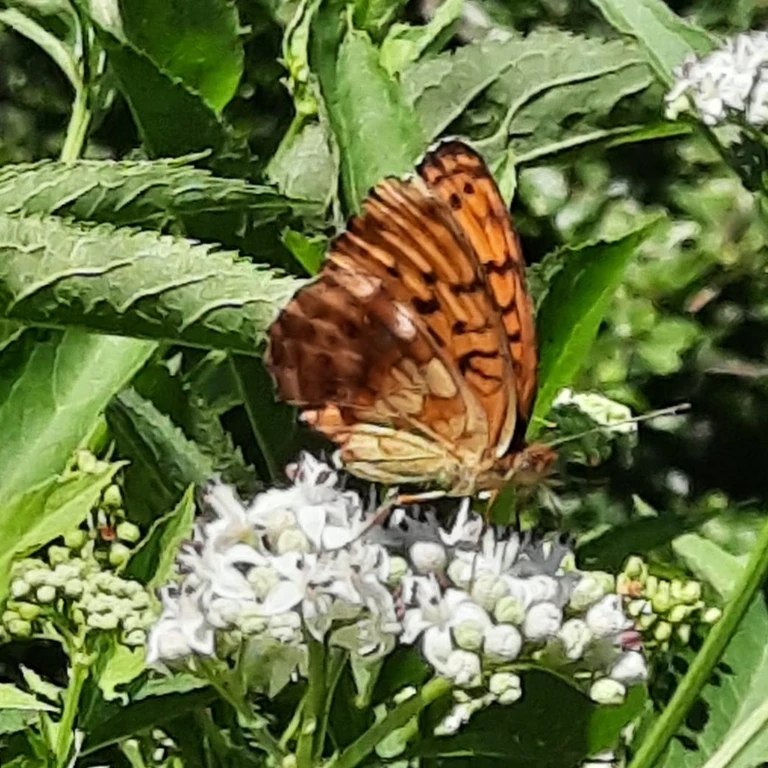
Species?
Brenthis daphne
